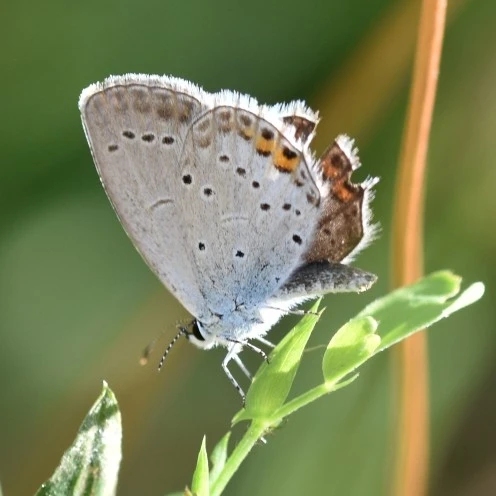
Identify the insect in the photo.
Cupido argiades (also Elkalyce argiades)
